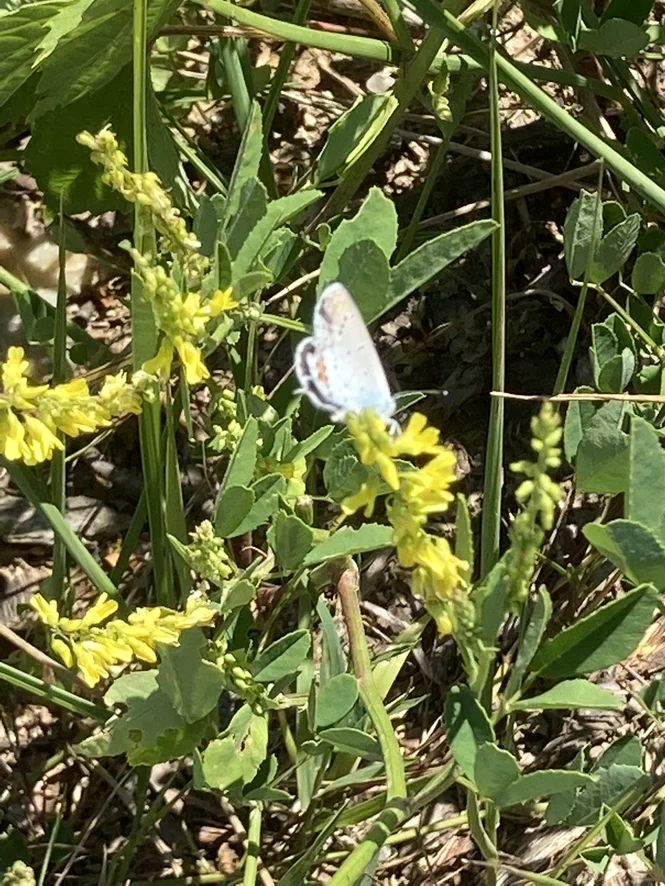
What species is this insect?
Cupido argiades (also Elkalyce argiades)
